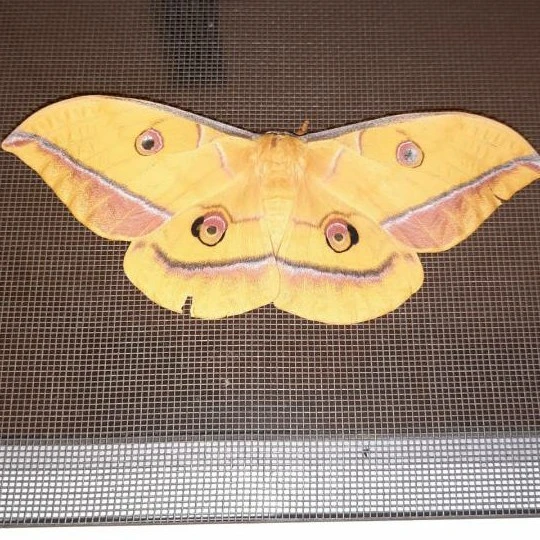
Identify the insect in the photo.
Antheraea yamamai
